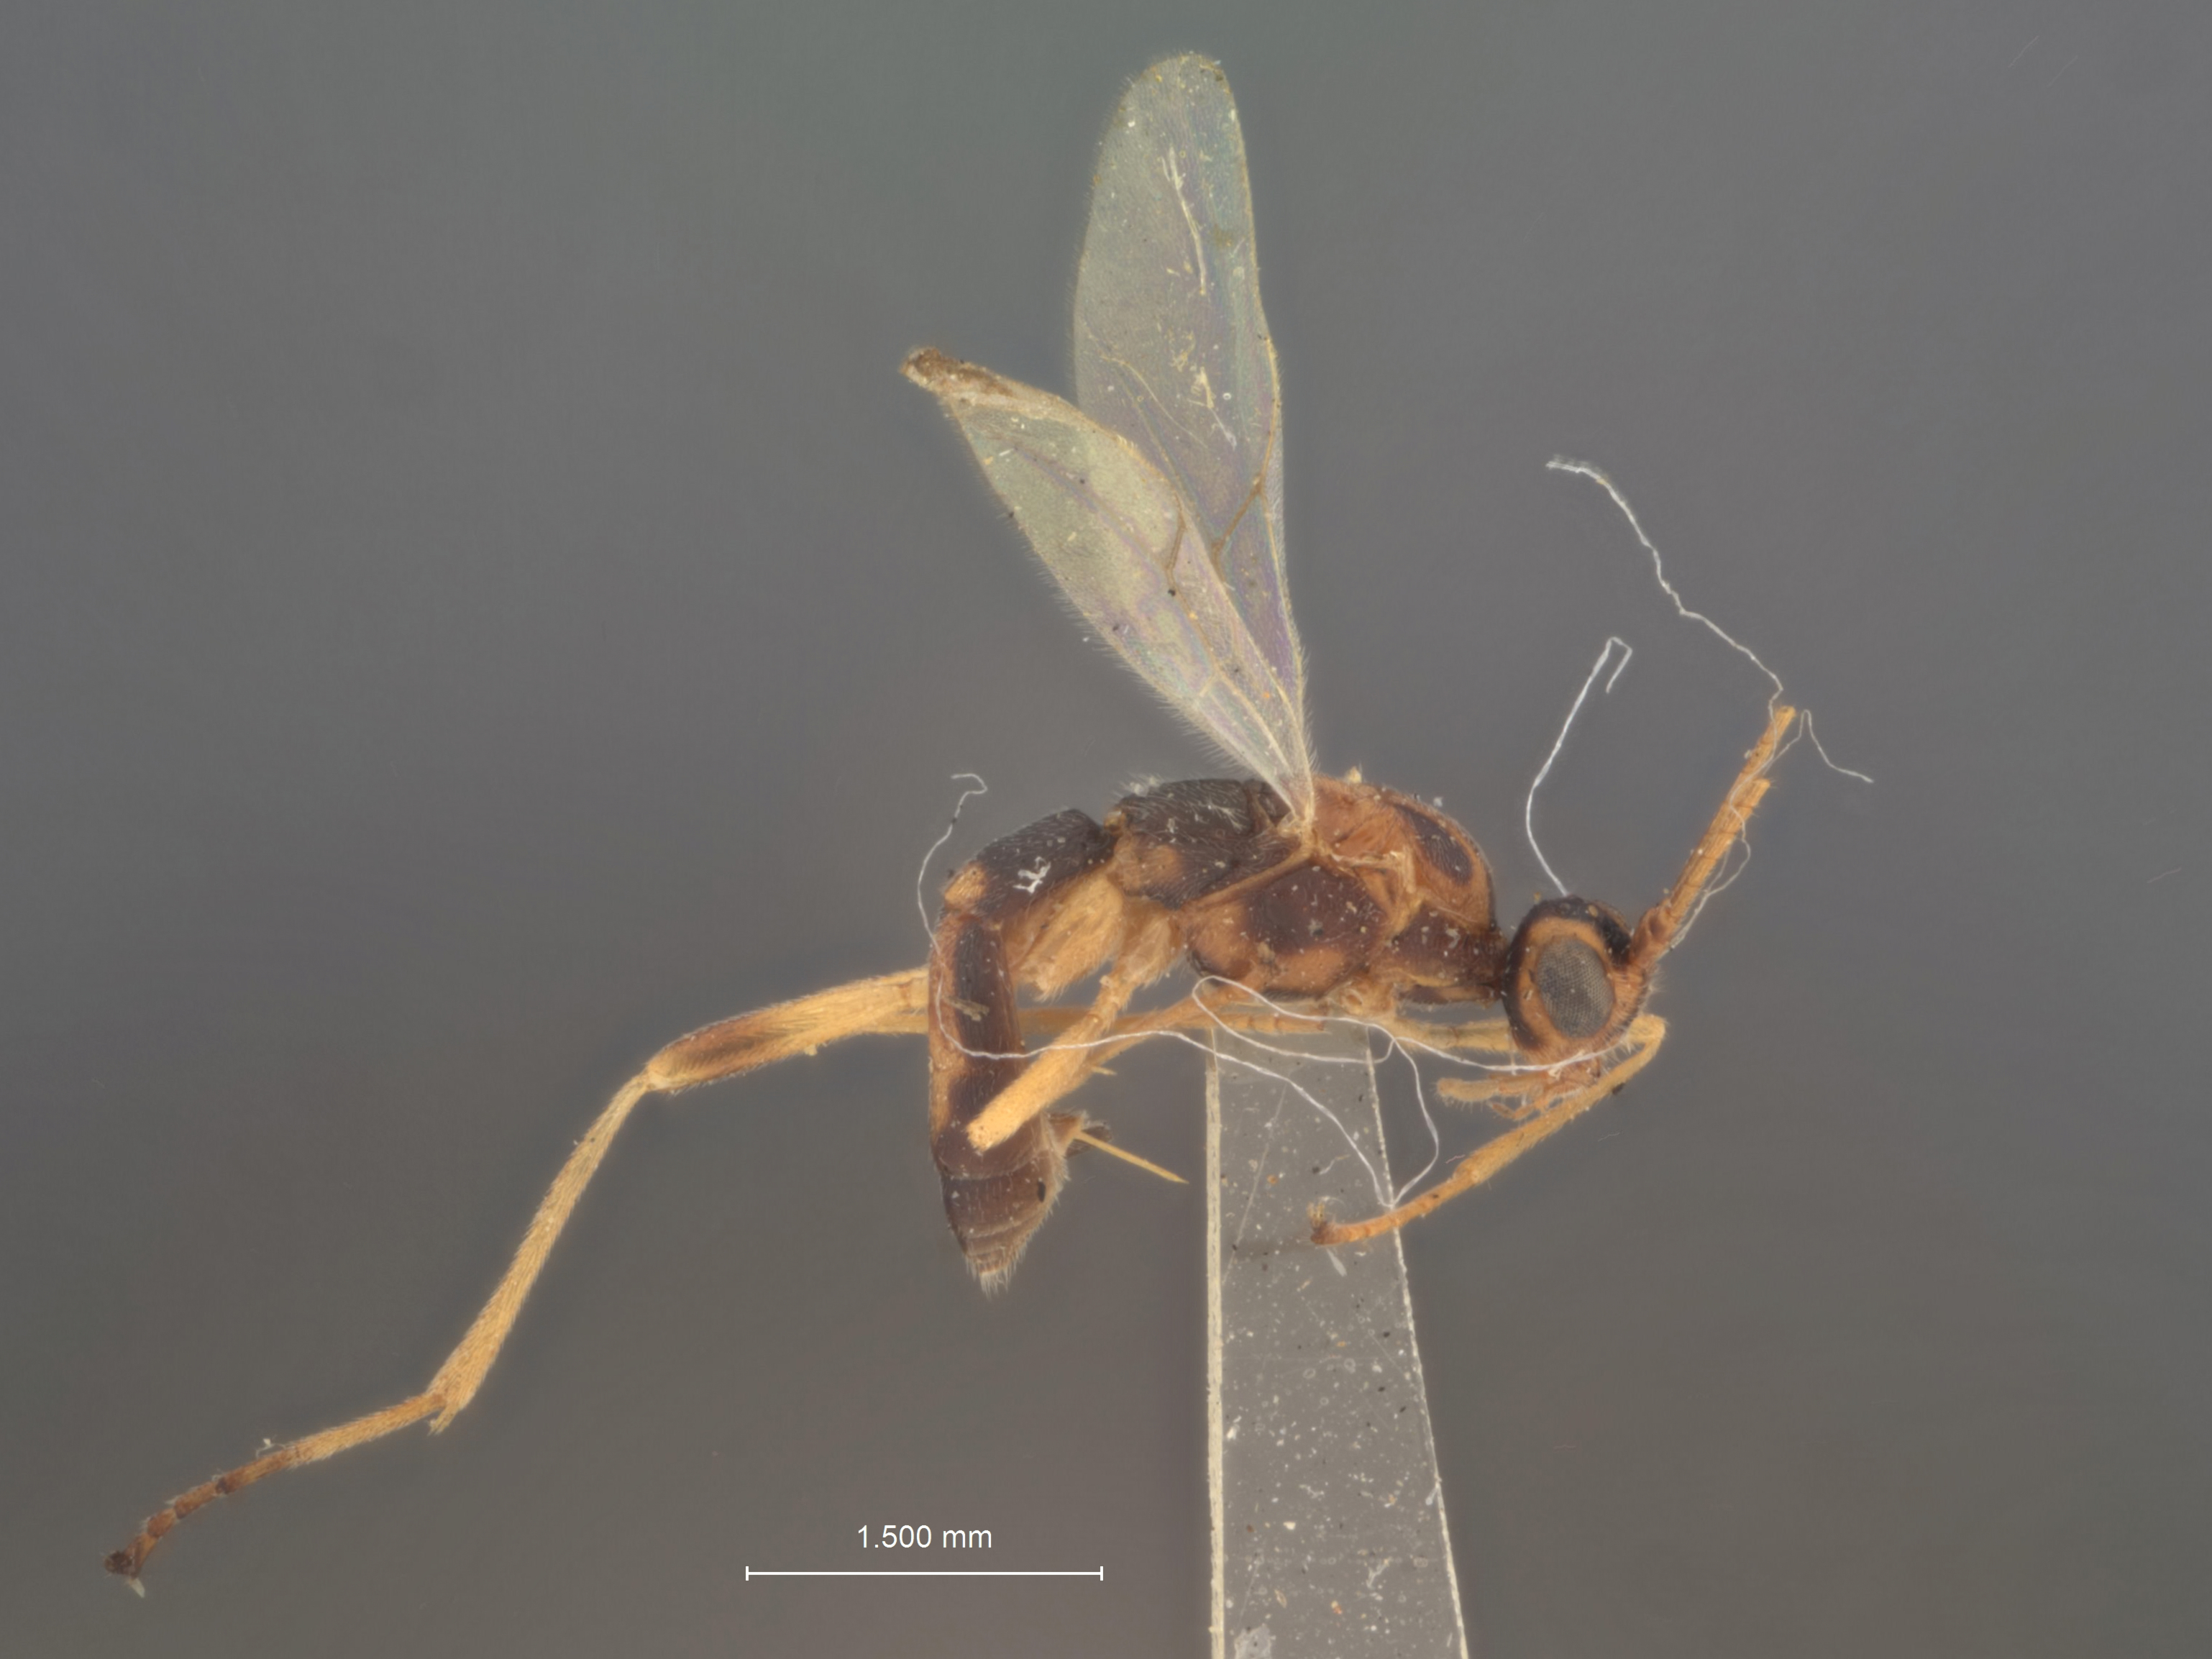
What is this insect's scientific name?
Rogas autographae
